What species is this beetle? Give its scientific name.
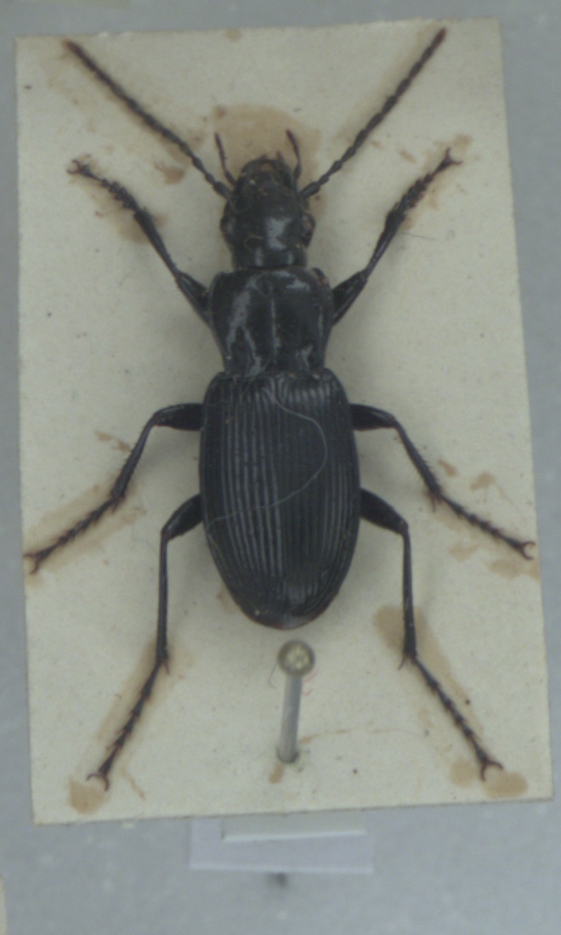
Pterostichus cristatus
